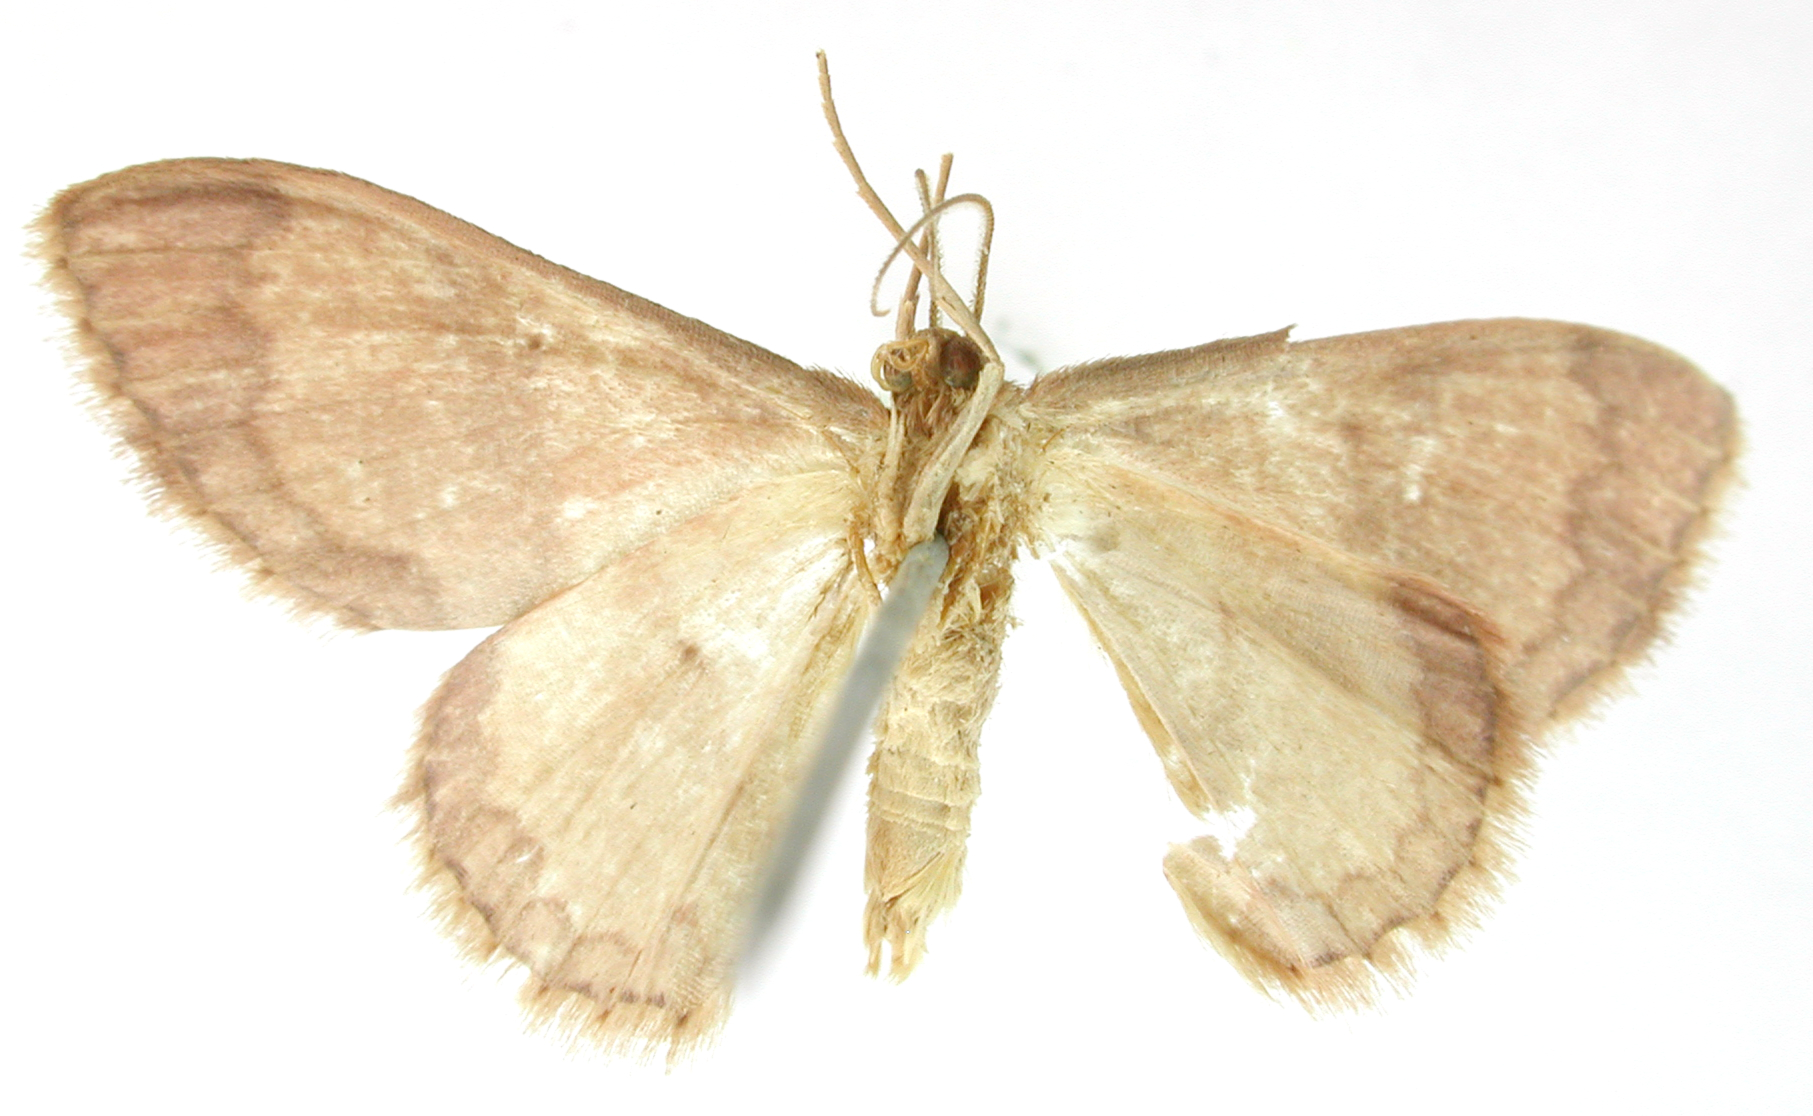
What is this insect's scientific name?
Heterephyra albipunctulata
